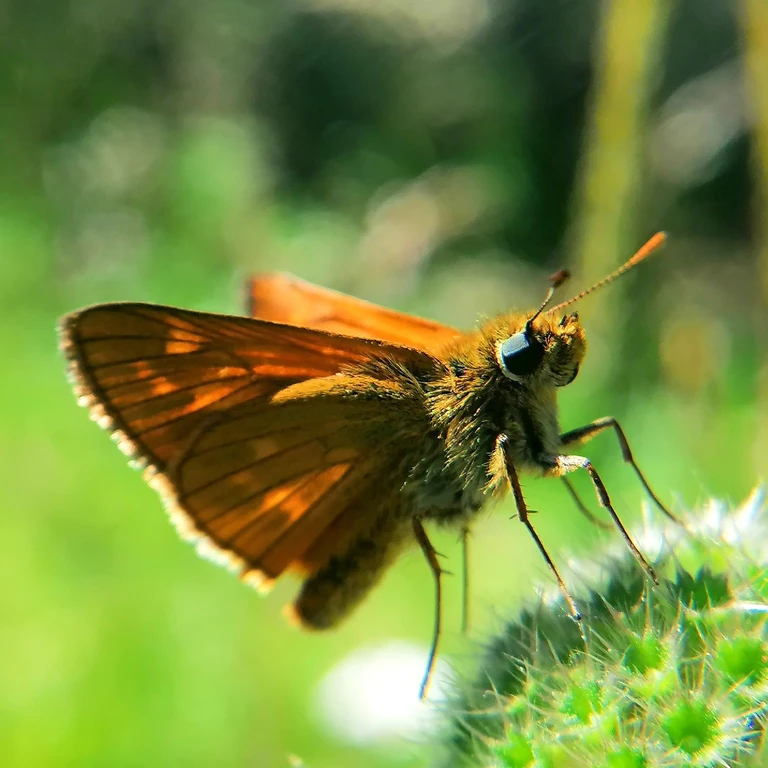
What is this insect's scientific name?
Ochlodes sylvanus (also Ochlodes venata)
